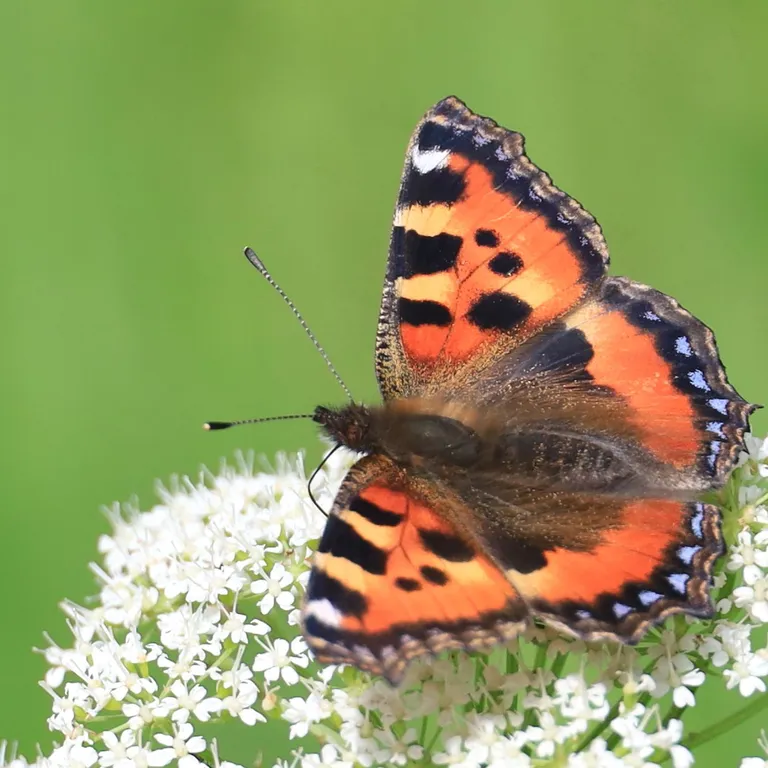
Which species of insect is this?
Aglais urticae
